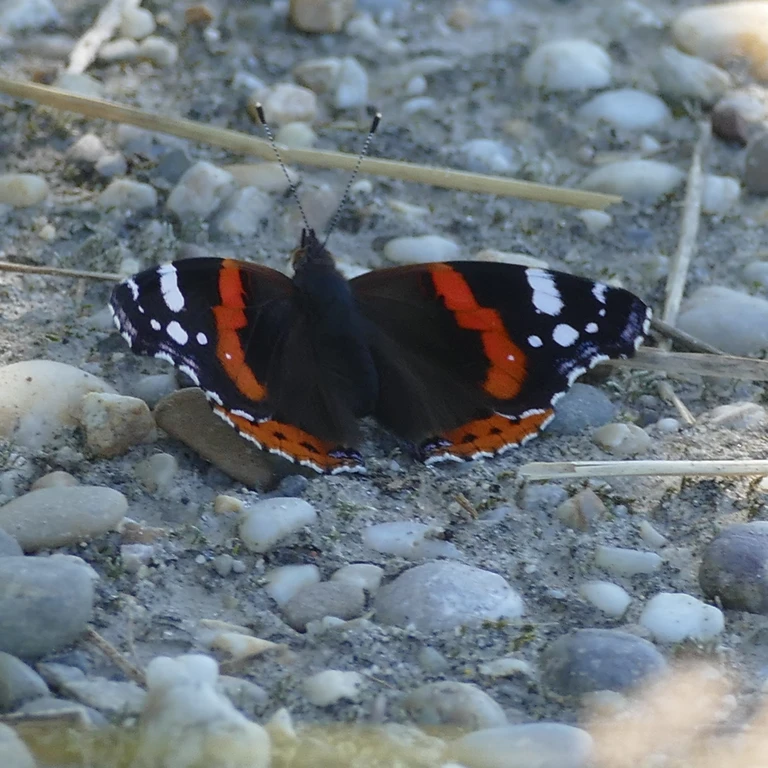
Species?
Vanessa atalanta
